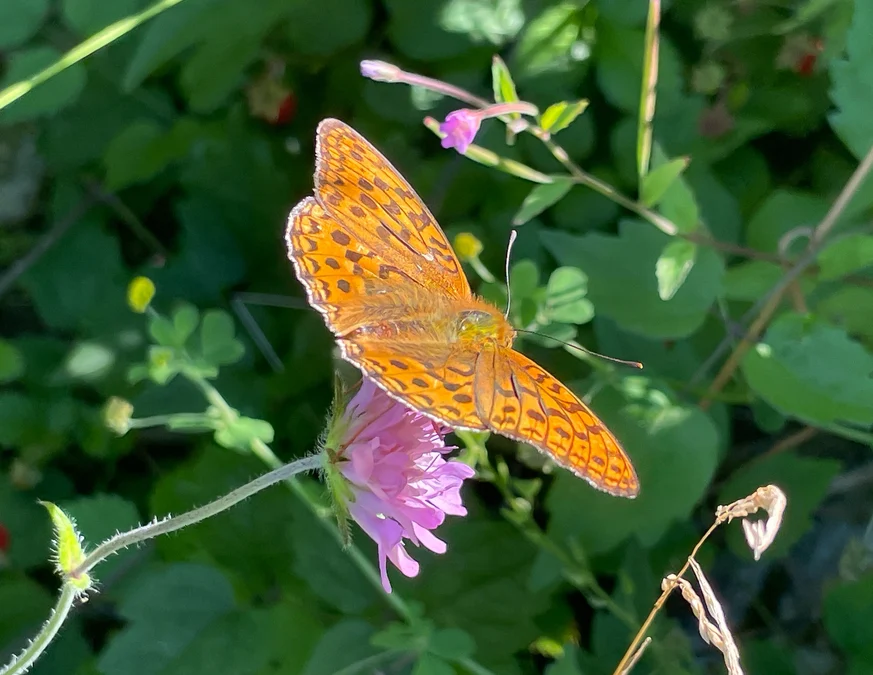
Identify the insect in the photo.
Fabriciana adippe
